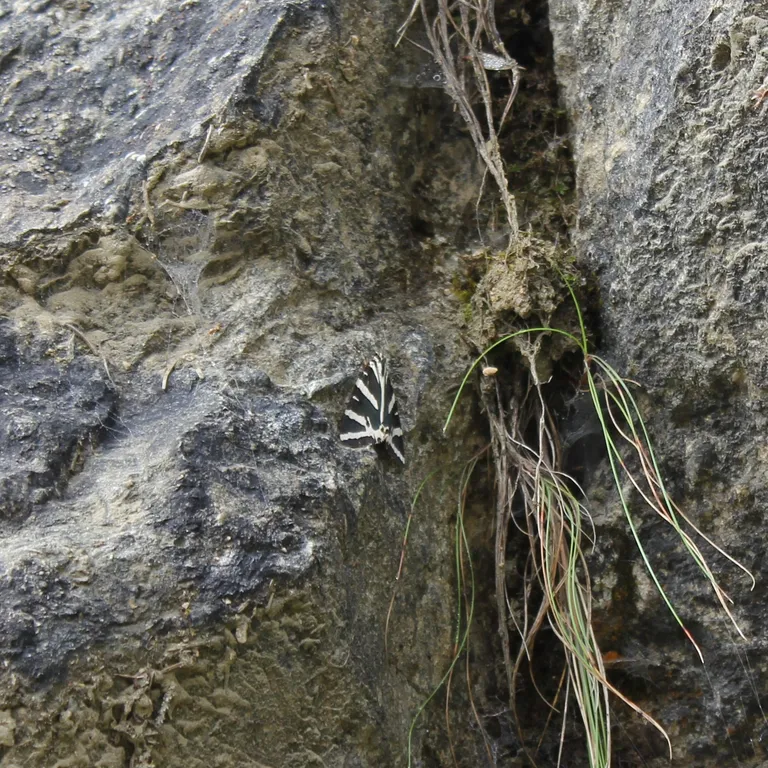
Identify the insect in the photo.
Euplagia quadripunctaria
